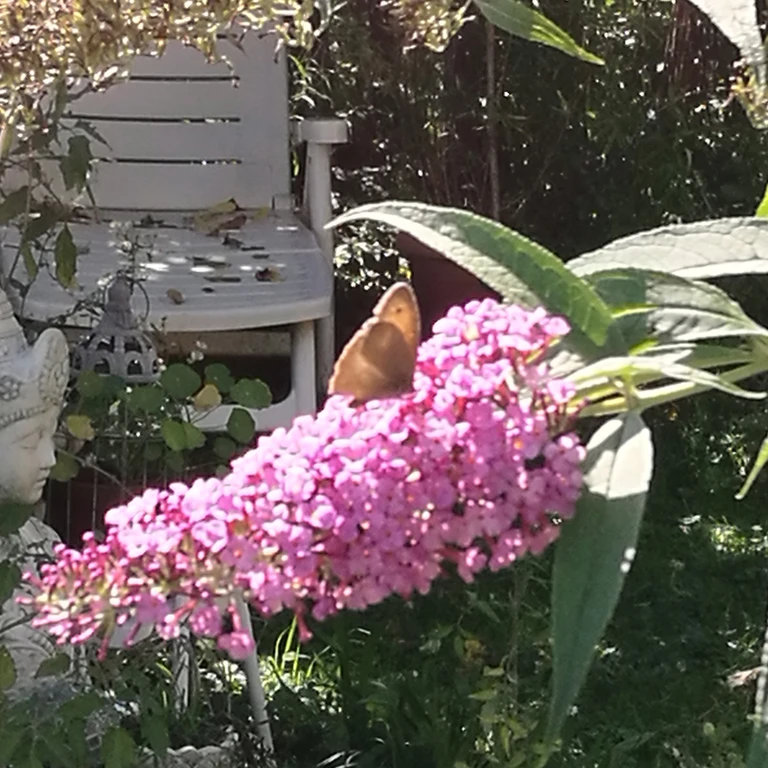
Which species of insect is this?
Maniola jurtina
